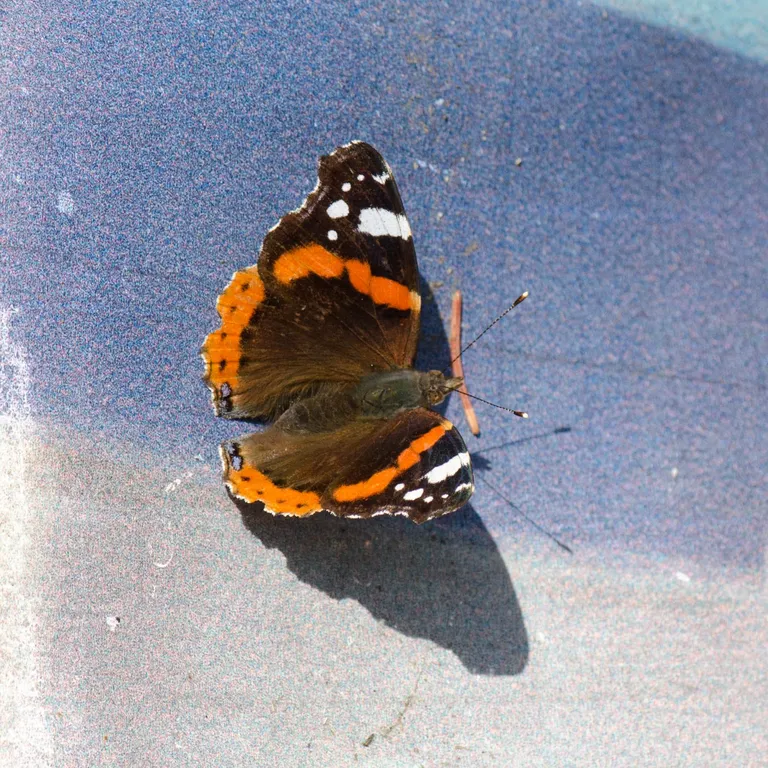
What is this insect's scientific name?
Vanessa atalanta
